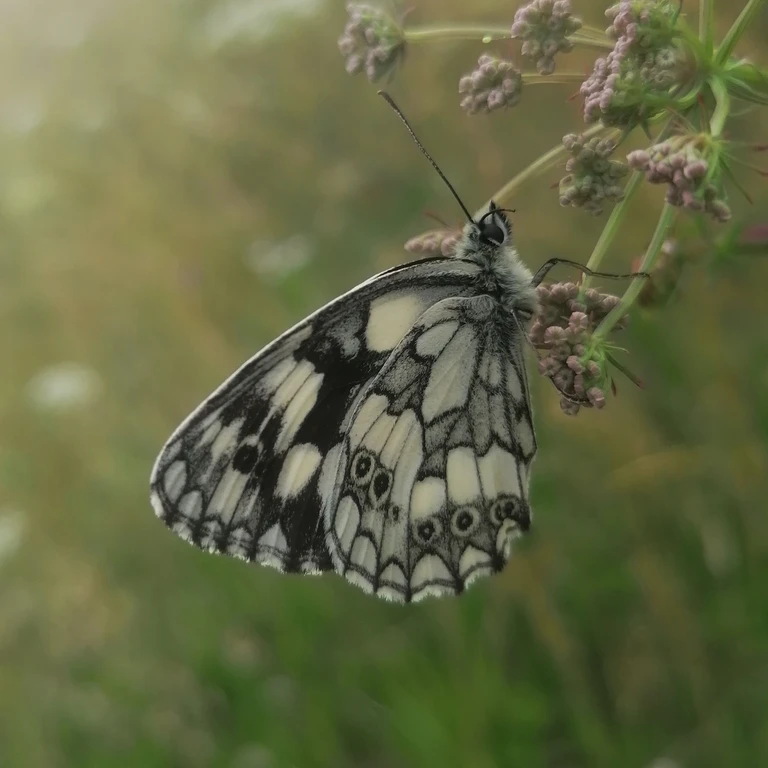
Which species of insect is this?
Melanargia galathea
